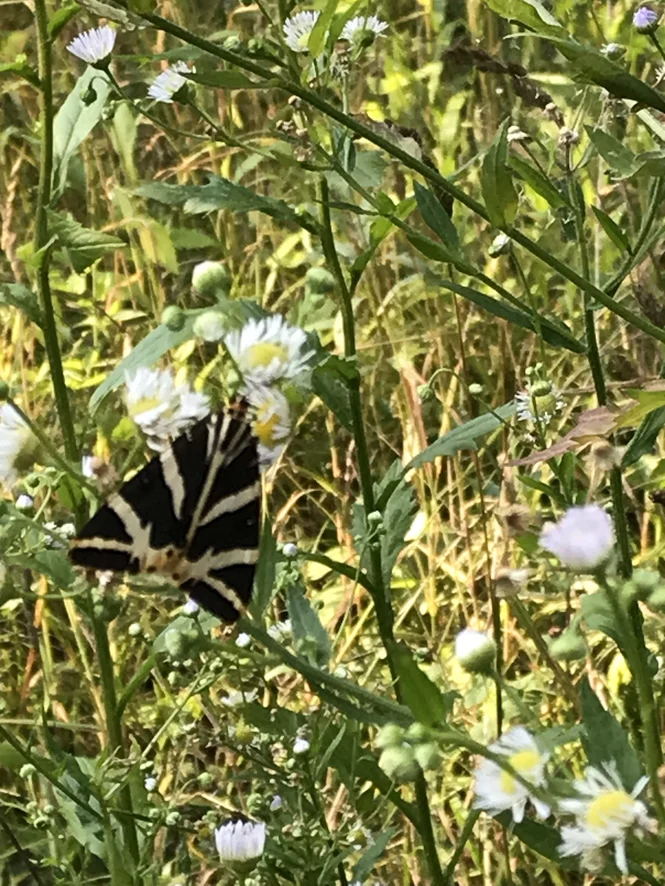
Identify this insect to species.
Euplagia quadripunctaria
